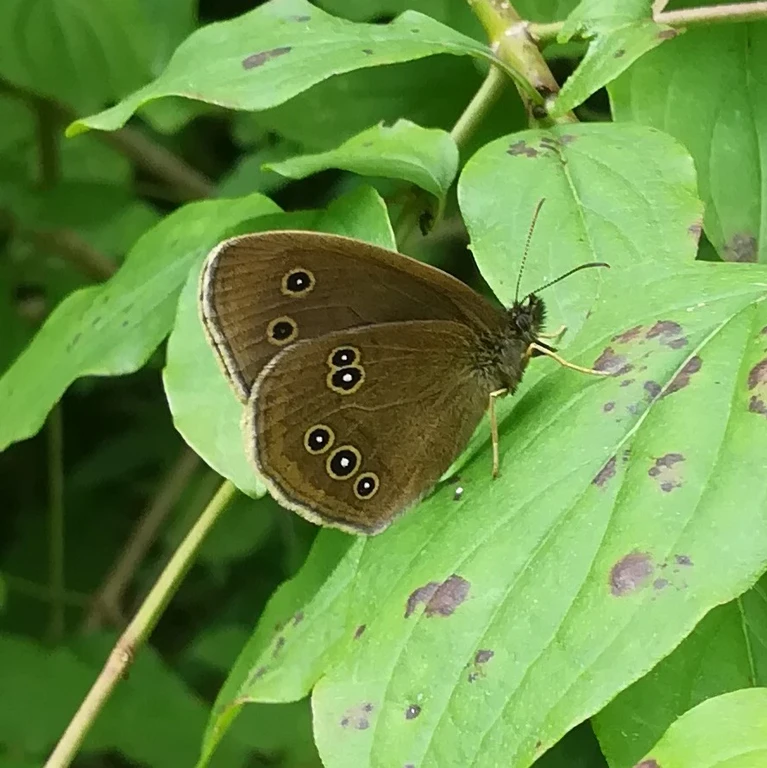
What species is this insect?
Aphantopus hyperantus
